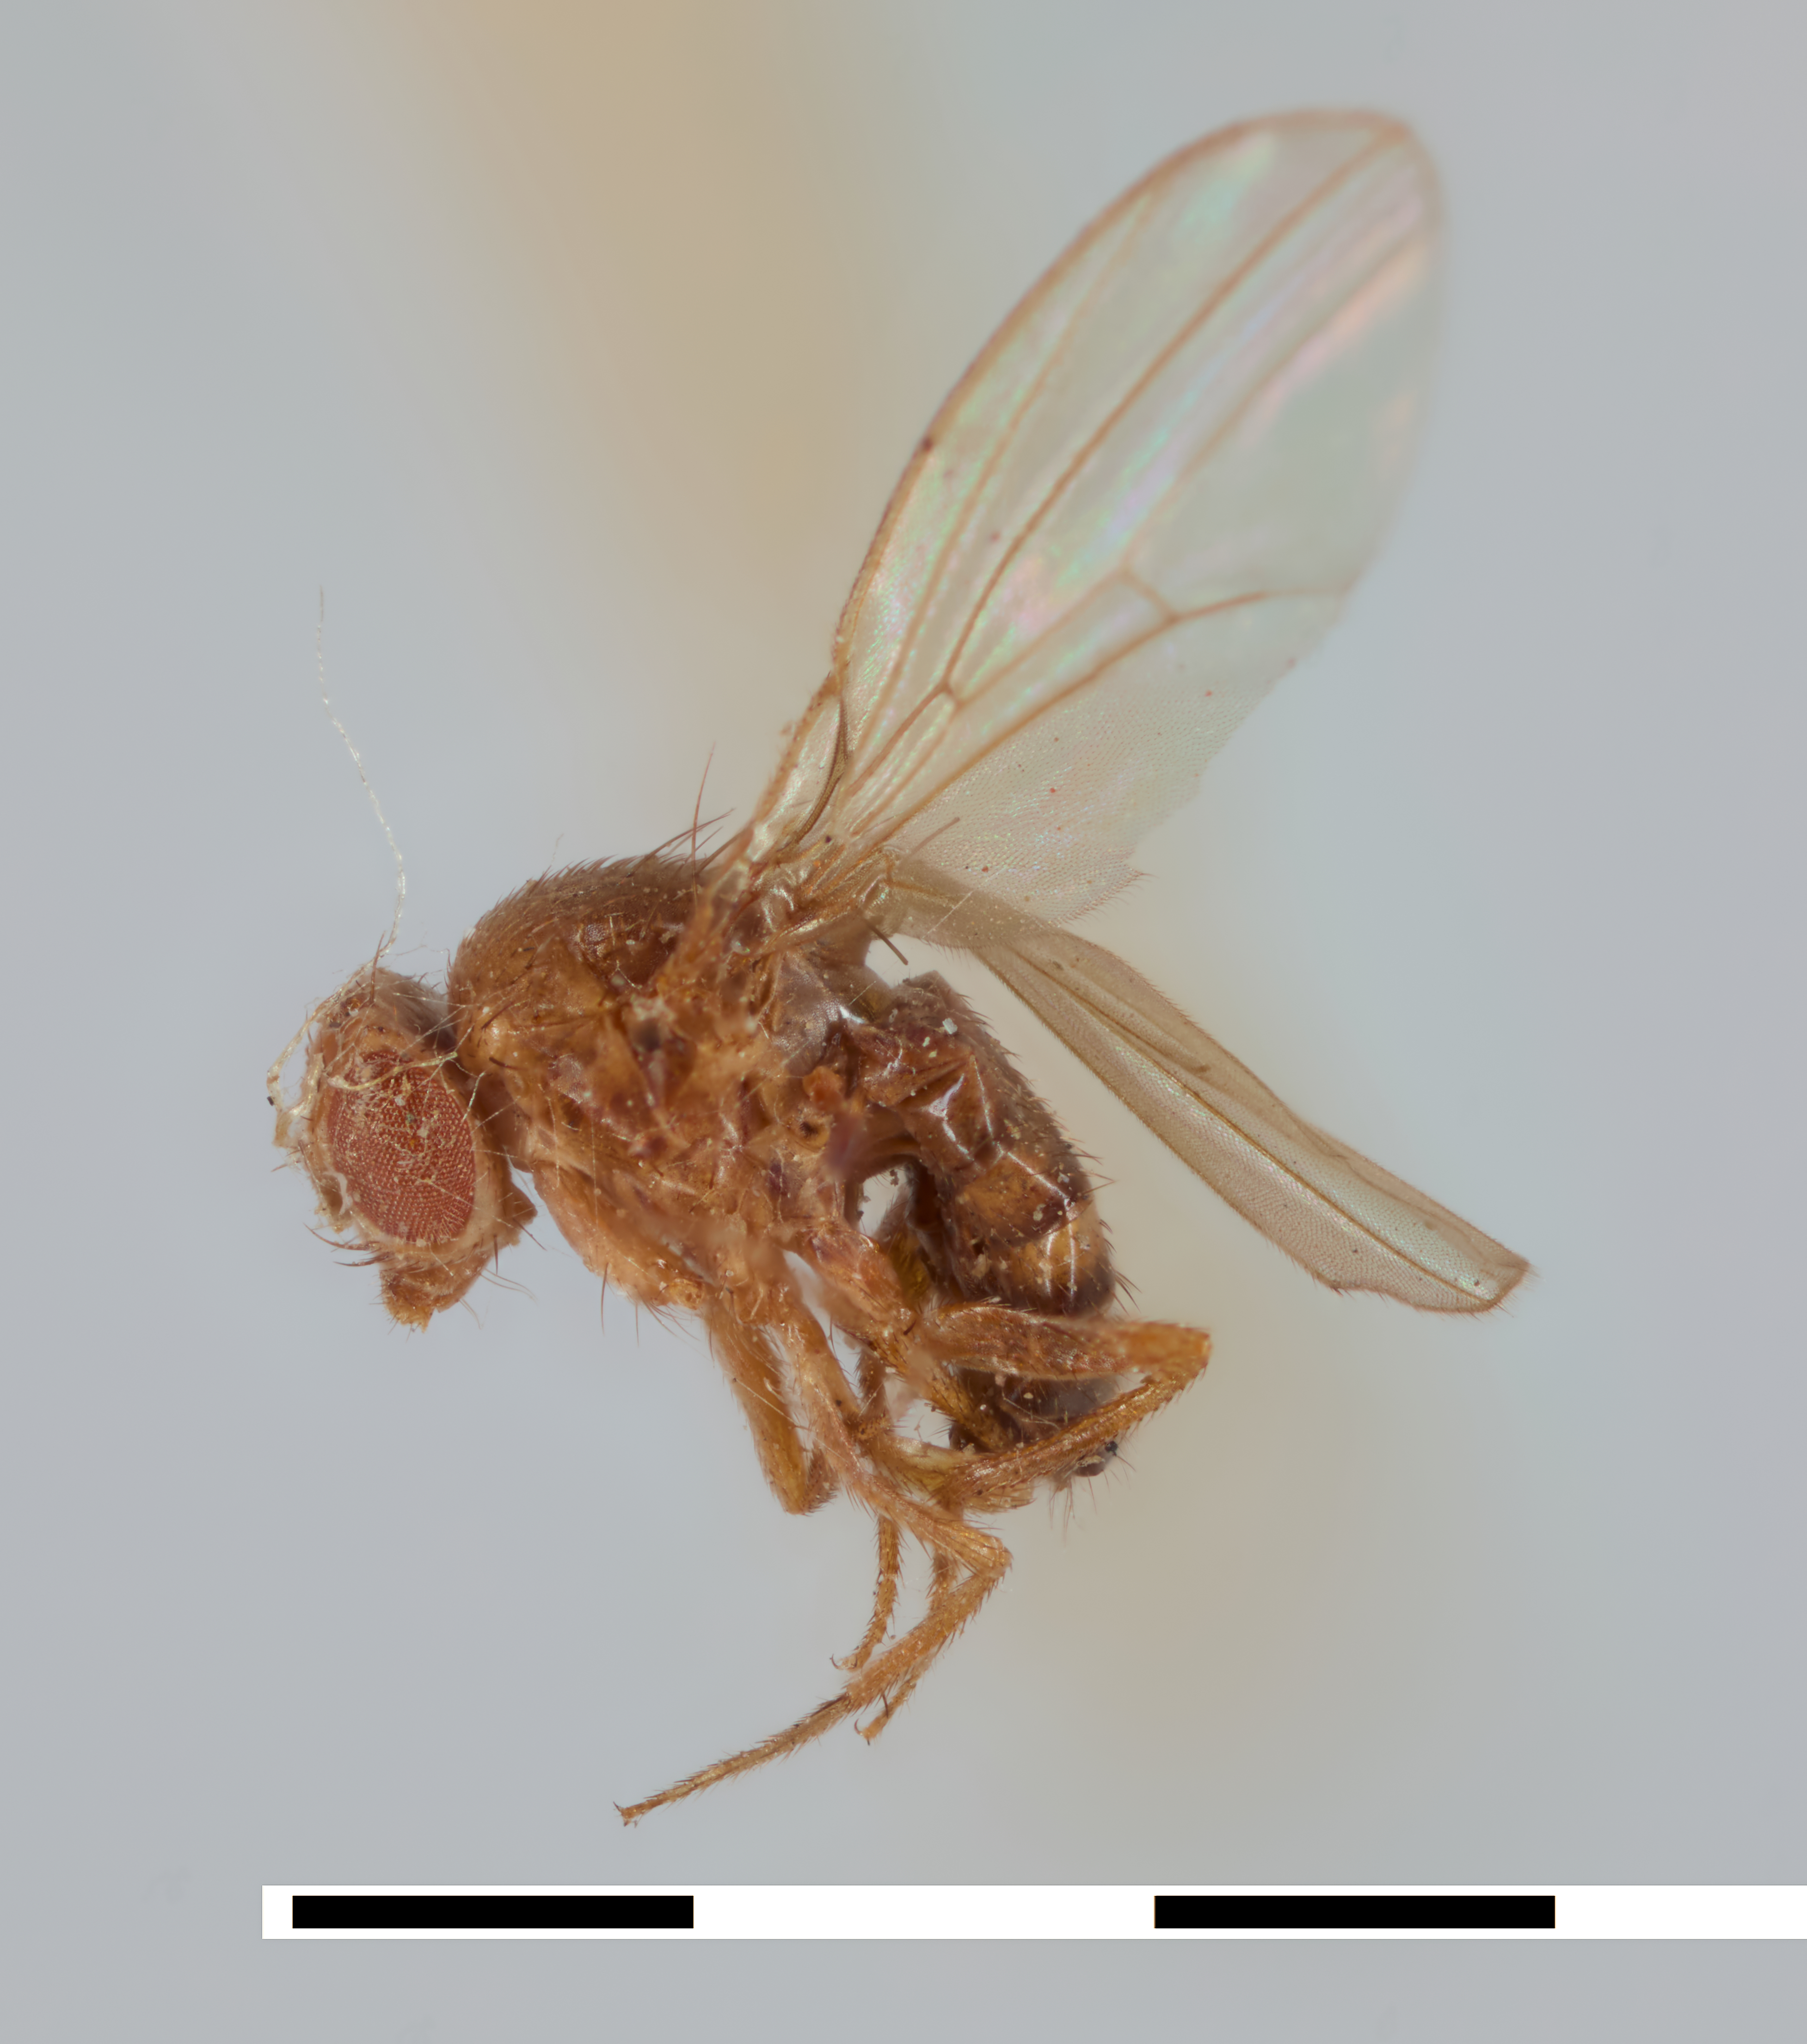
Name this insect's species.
Drosophila melanogaster
